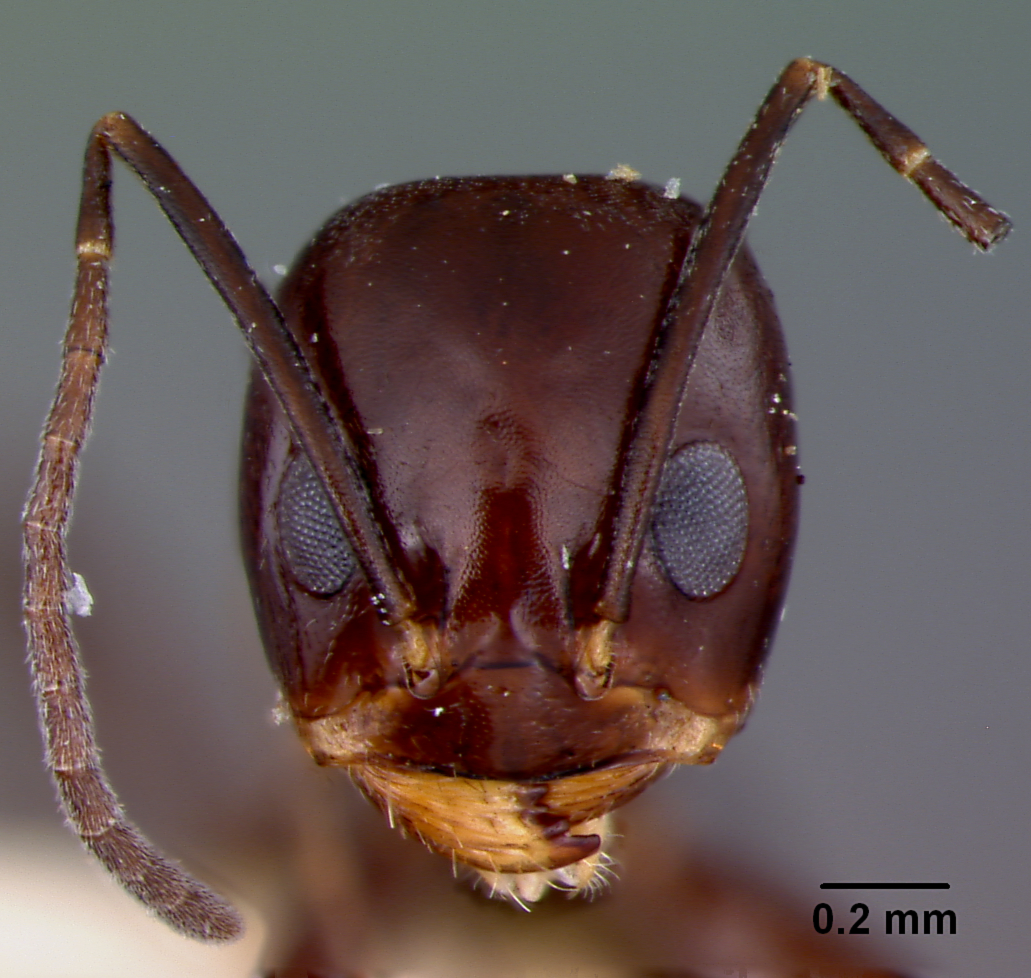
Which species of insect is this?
Dorymyrmex pyramicus
